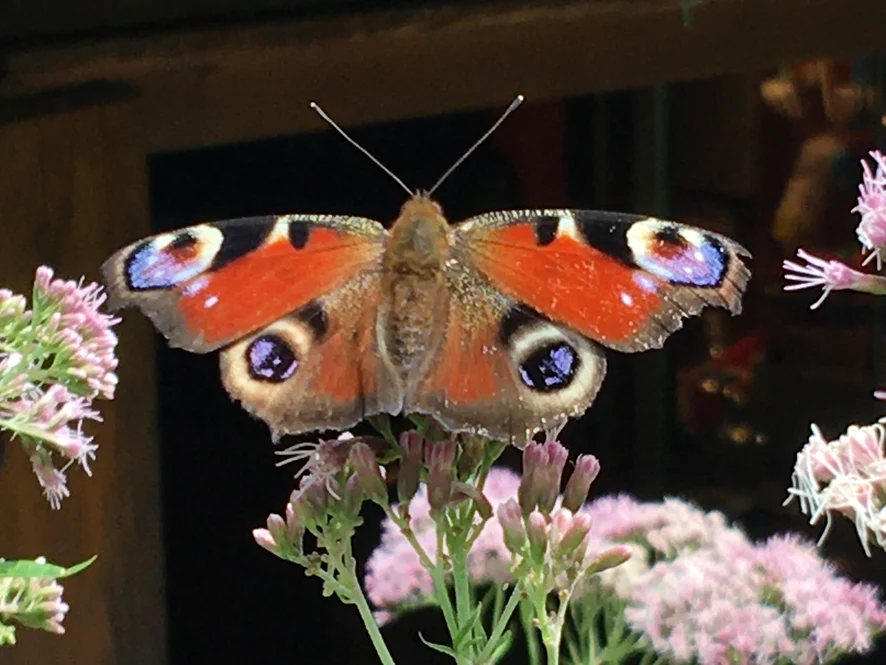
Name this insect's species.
Aglais io
